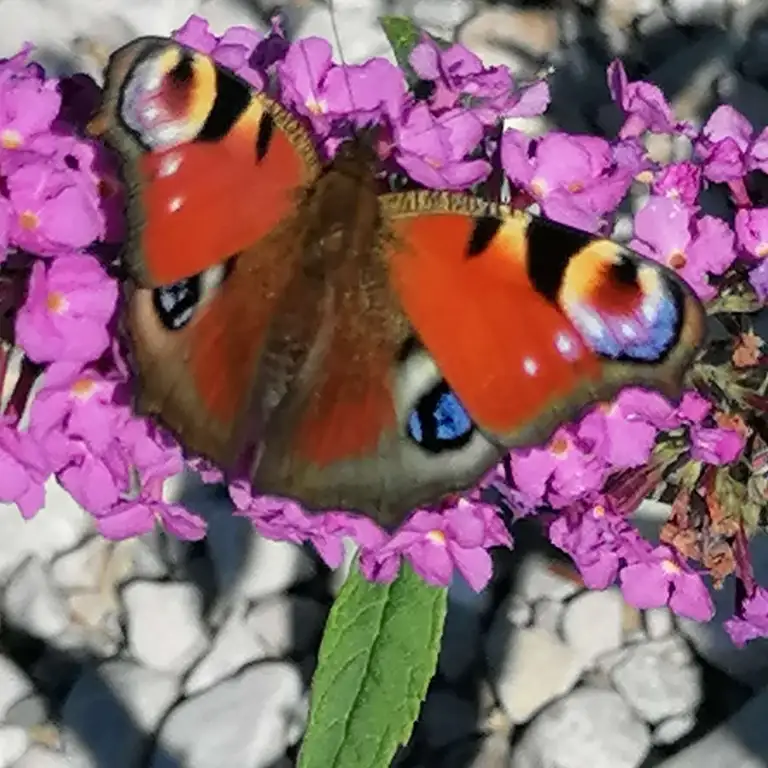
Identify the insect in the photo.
Aglais io
